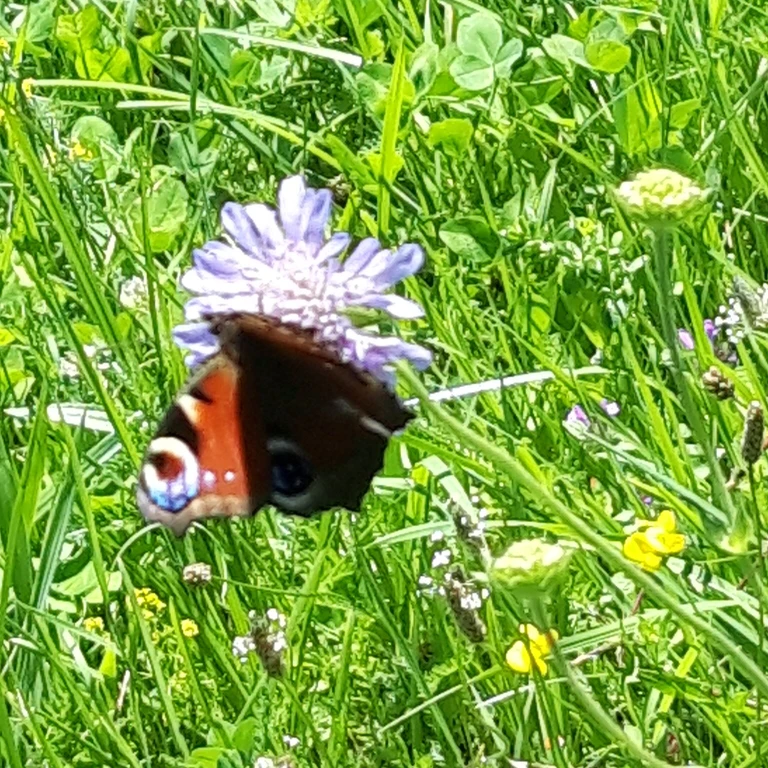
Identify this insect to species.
Aglais io
